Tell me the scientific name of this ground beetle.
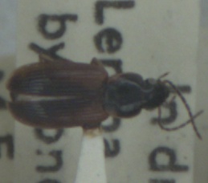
Stenolophus mixtus
